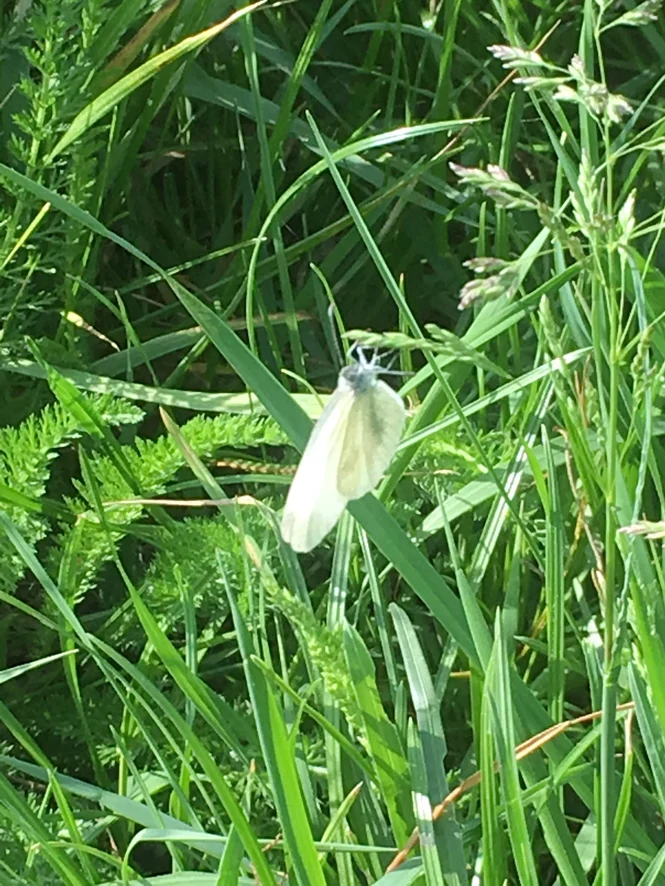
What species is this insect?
Leptidea sinapis/juvernica
